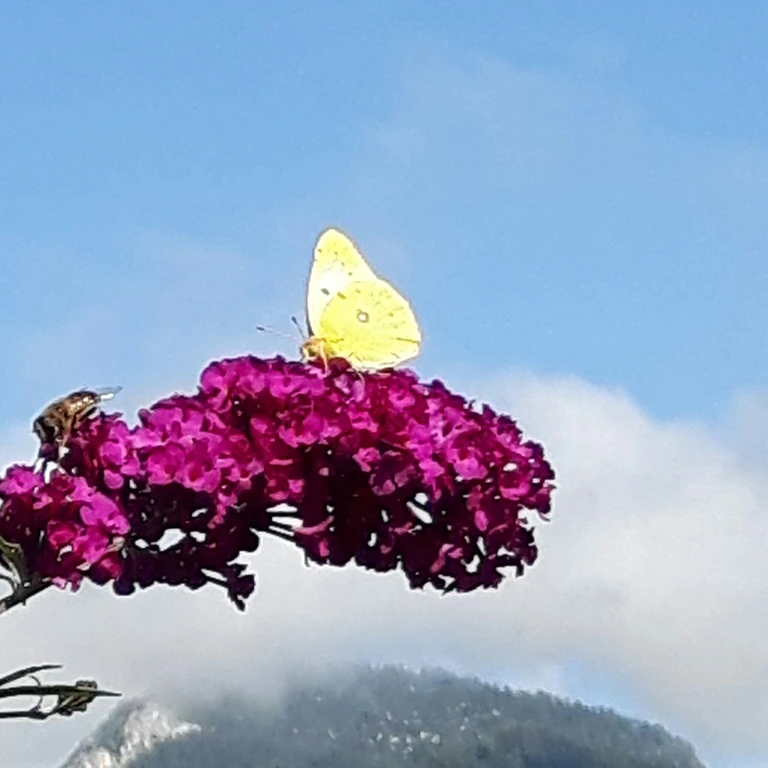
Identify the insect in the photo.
Colias croceus
